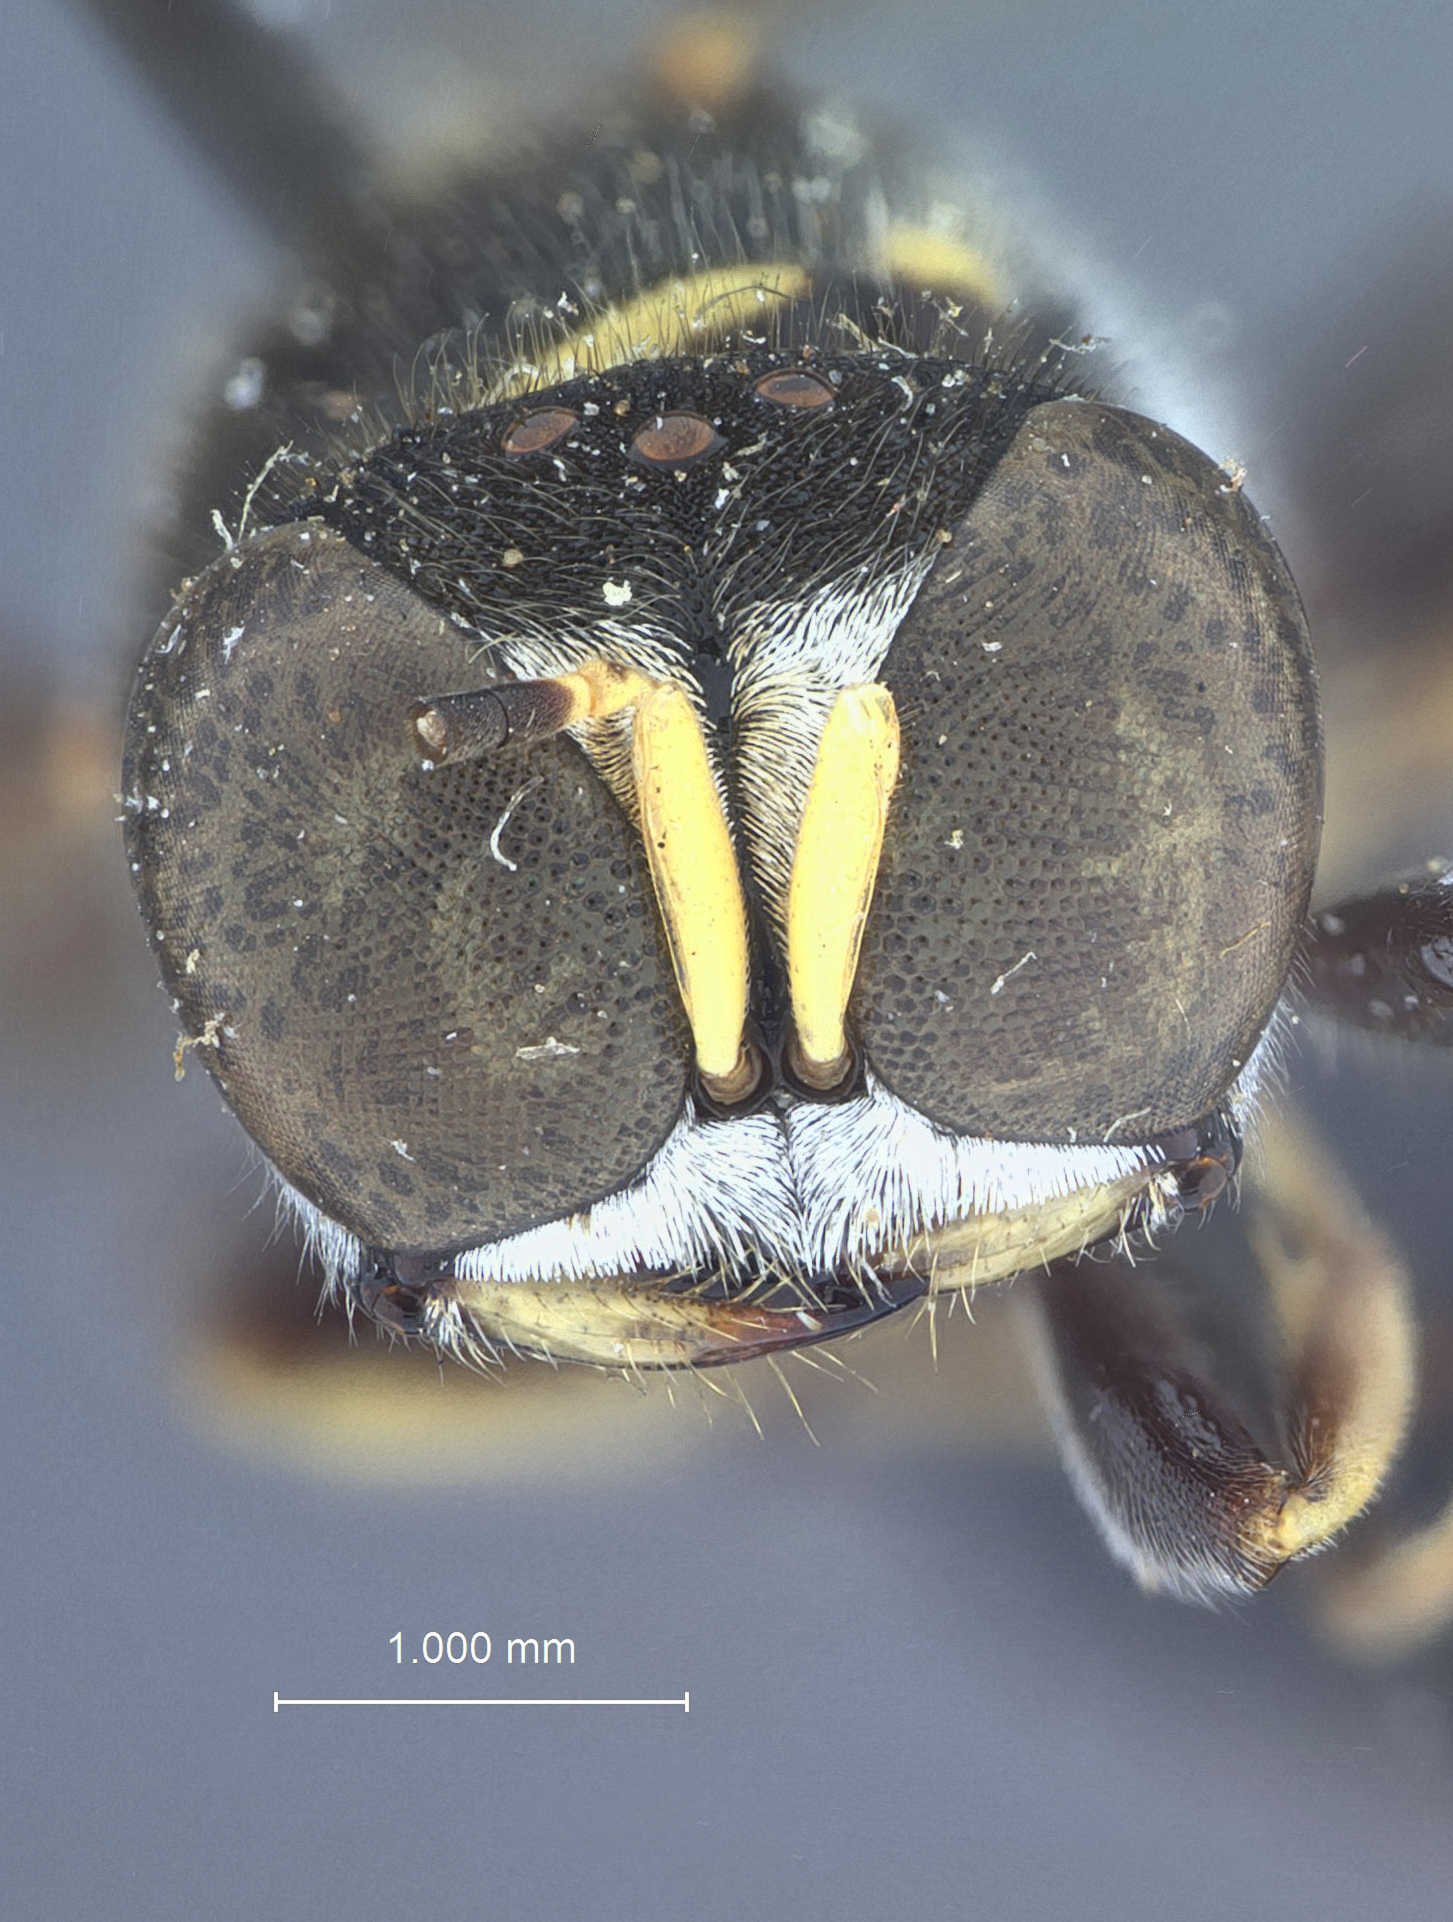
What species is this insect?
Crabro banksi
